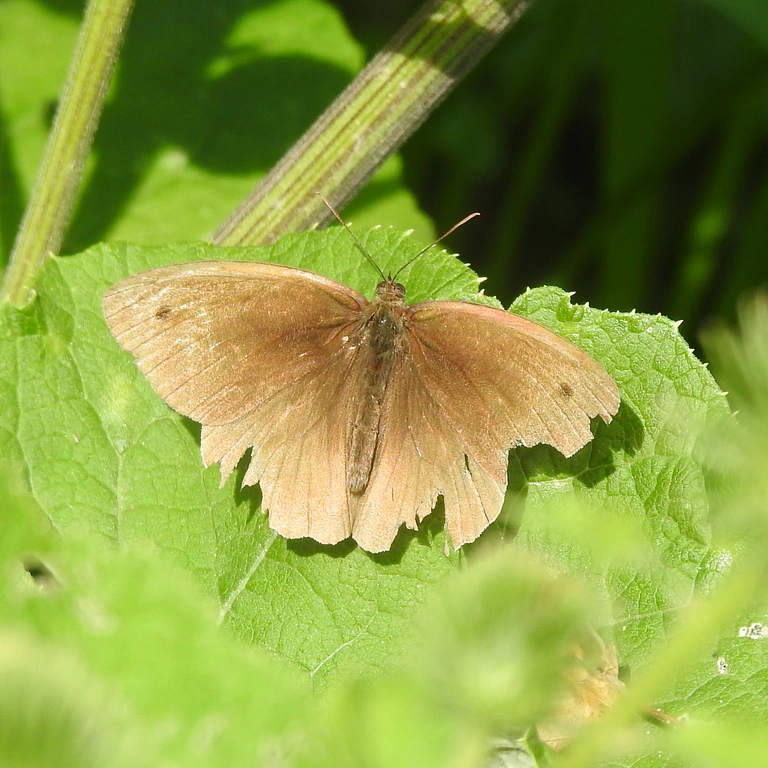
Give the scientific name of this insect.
Maniola jurtina
